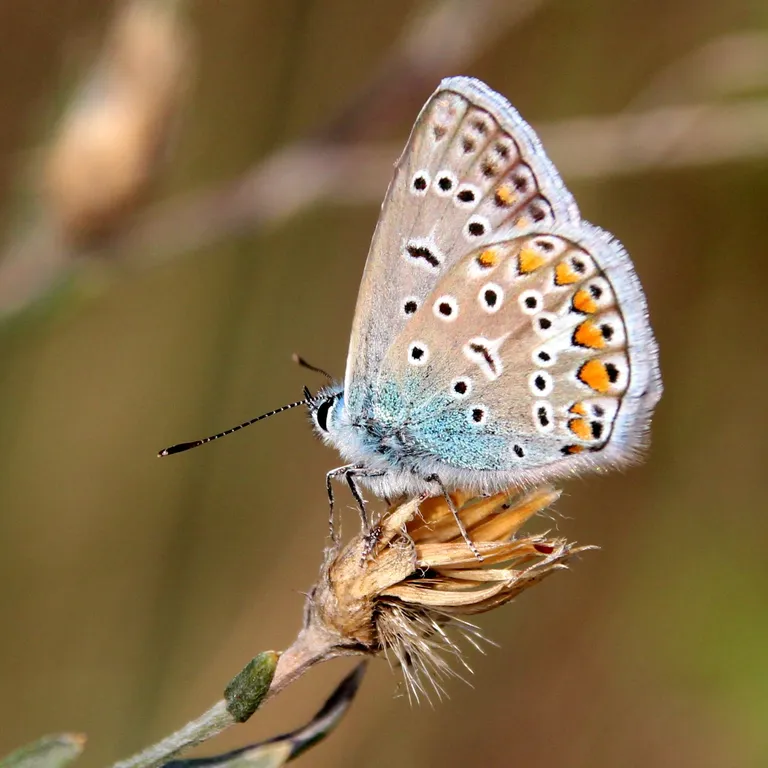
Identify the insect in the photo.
Polyommatus icarus
